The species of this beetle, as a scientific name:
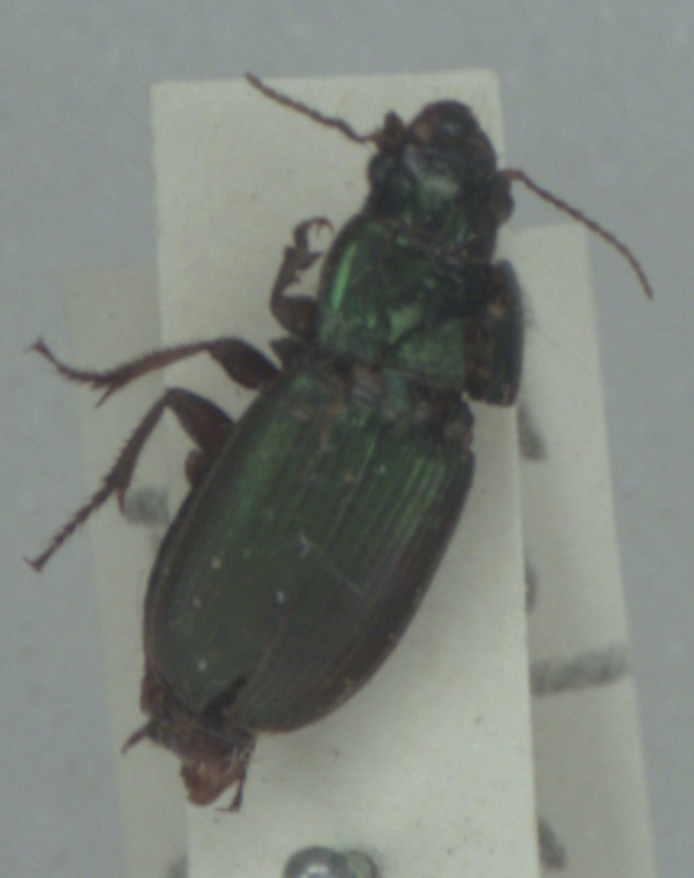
Harpalus affinis
